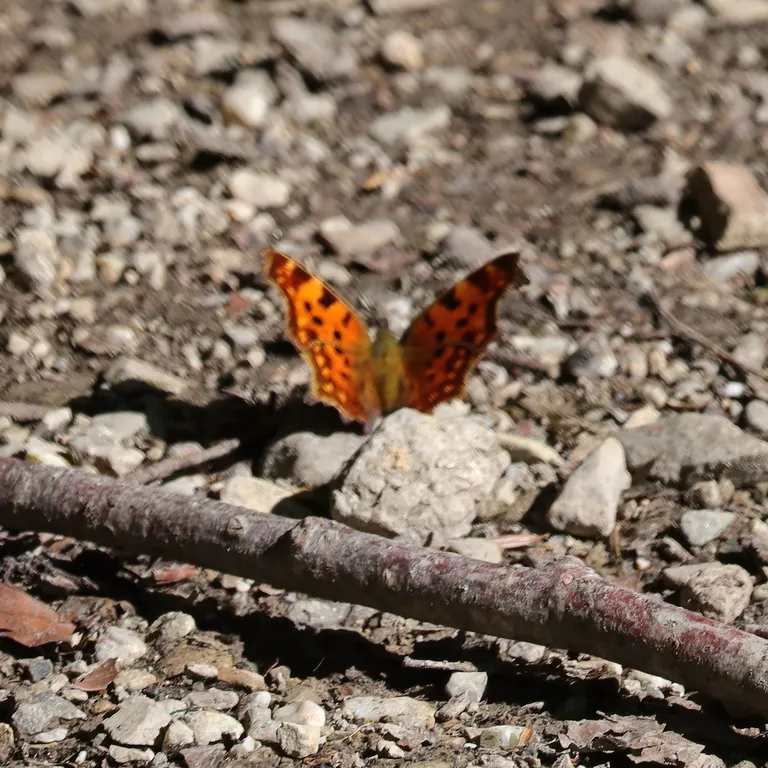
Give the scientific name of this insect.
Polygonia c-album
